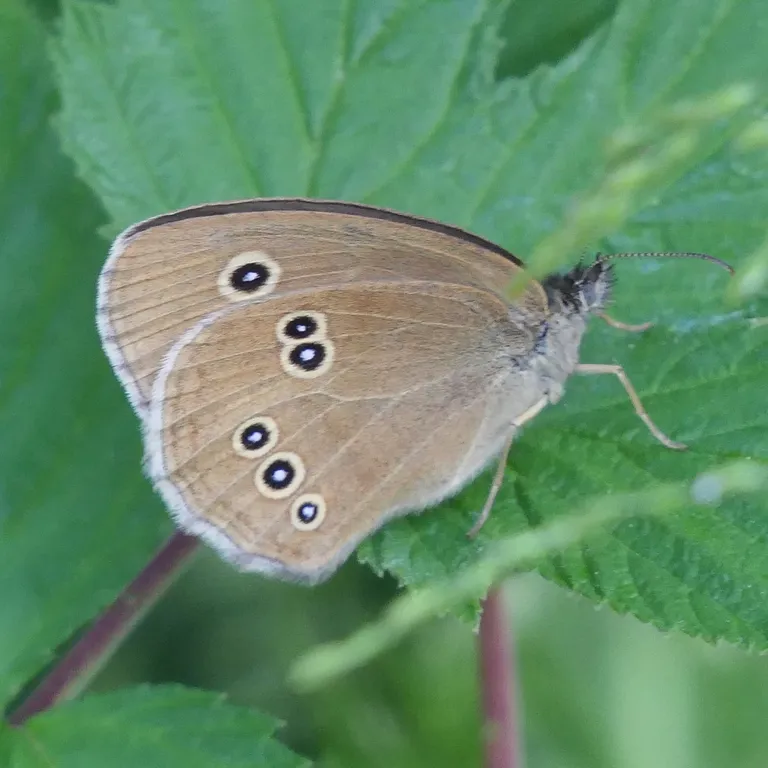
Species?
Aphantopus hyperantus
